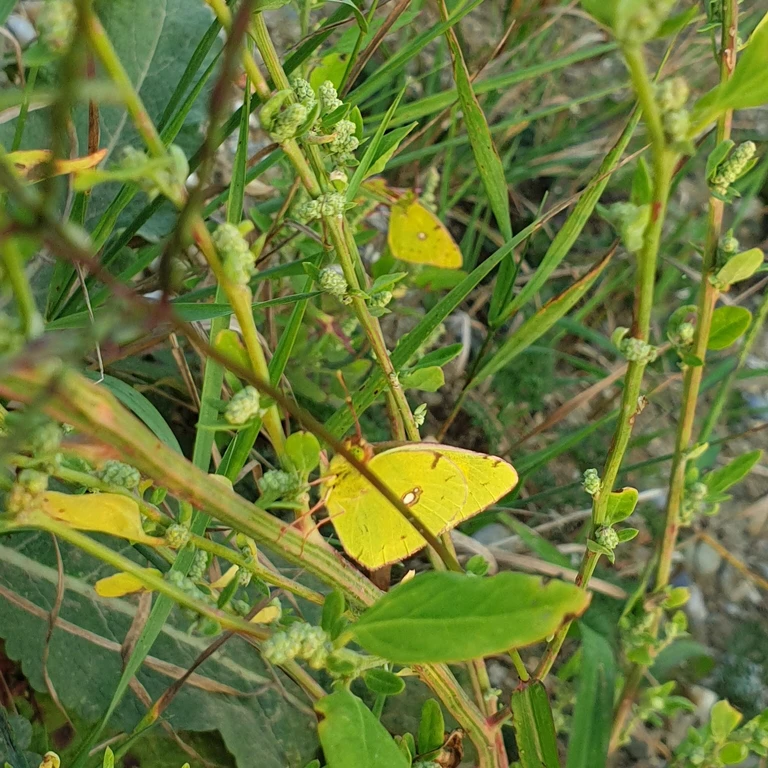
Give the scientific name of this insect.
Colias croceus
